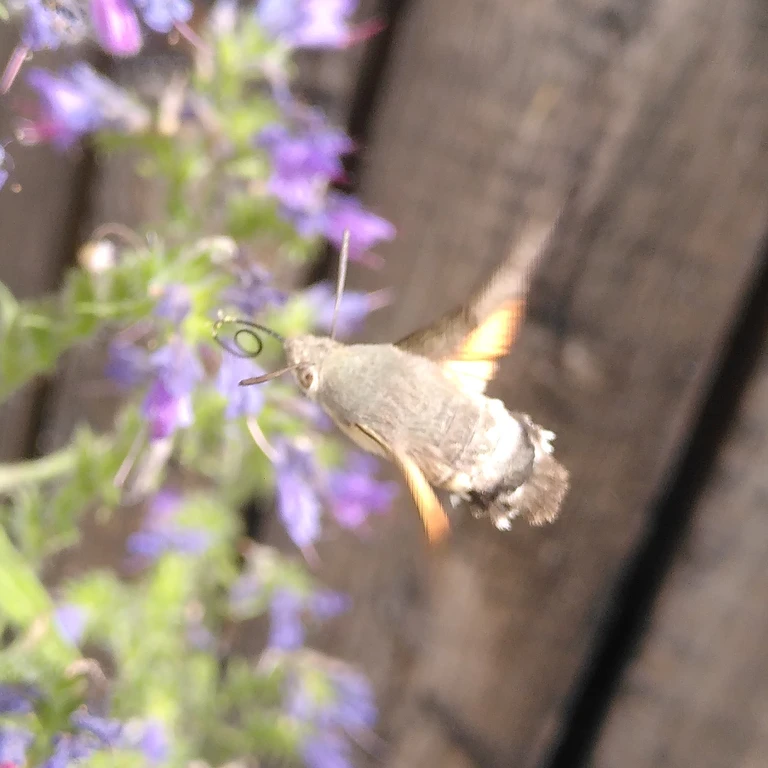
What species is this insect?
Macroglossum stellatarum
